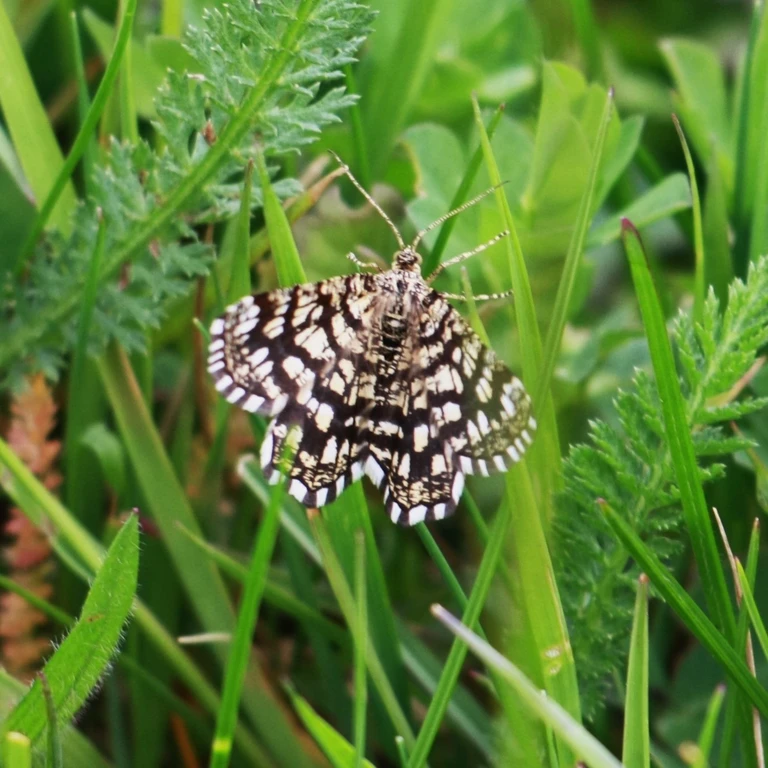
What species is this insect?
Chiasmia clathrata
